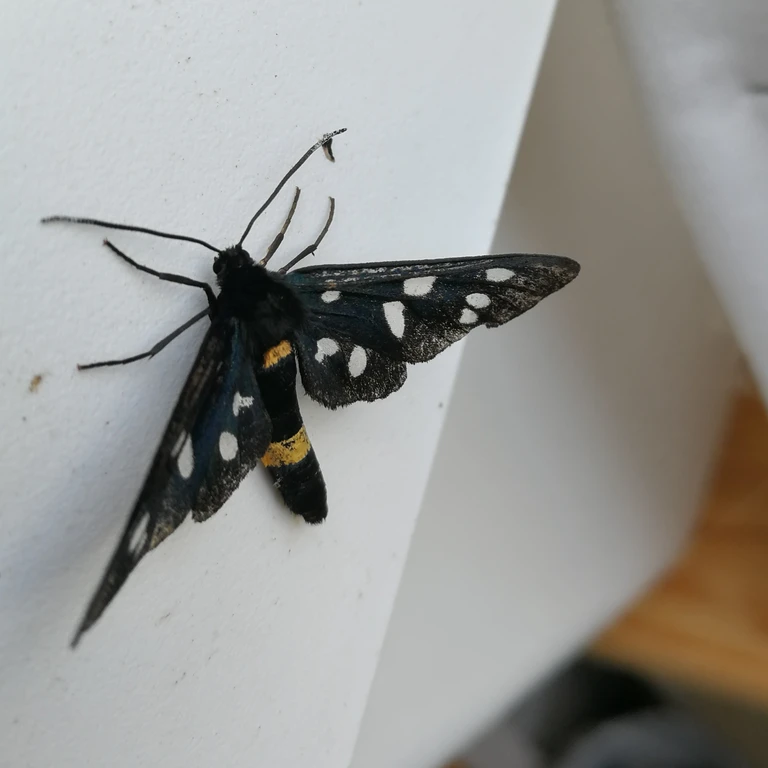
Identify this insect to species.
Amata phegea
